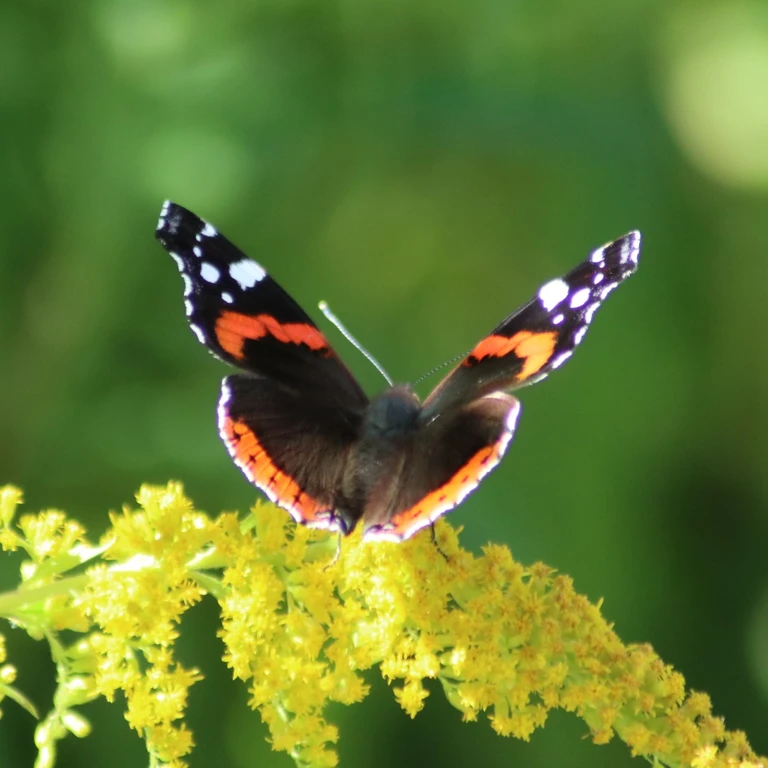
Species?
Vanessa atalanta
